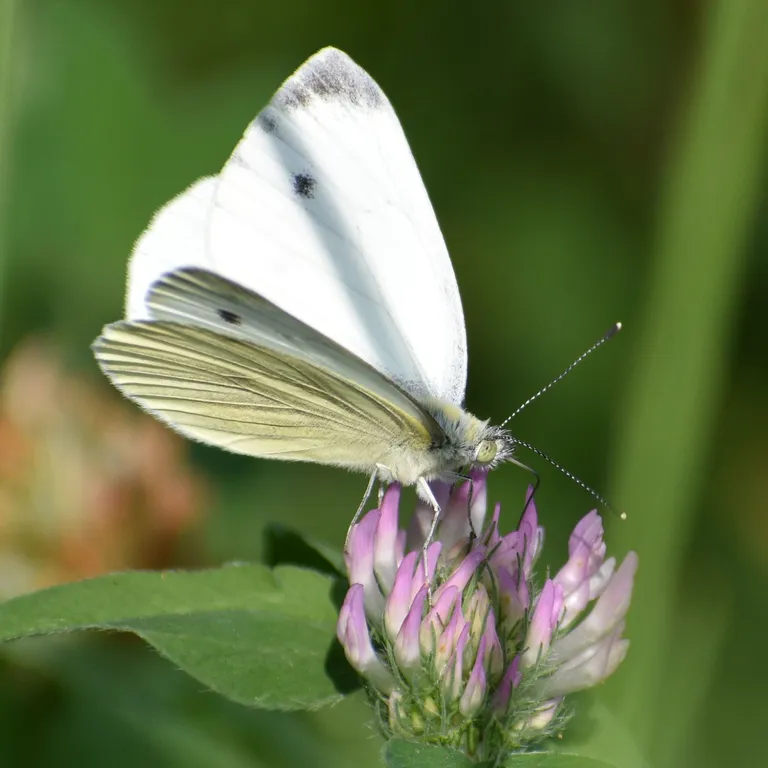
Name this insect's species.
Pieris napi
